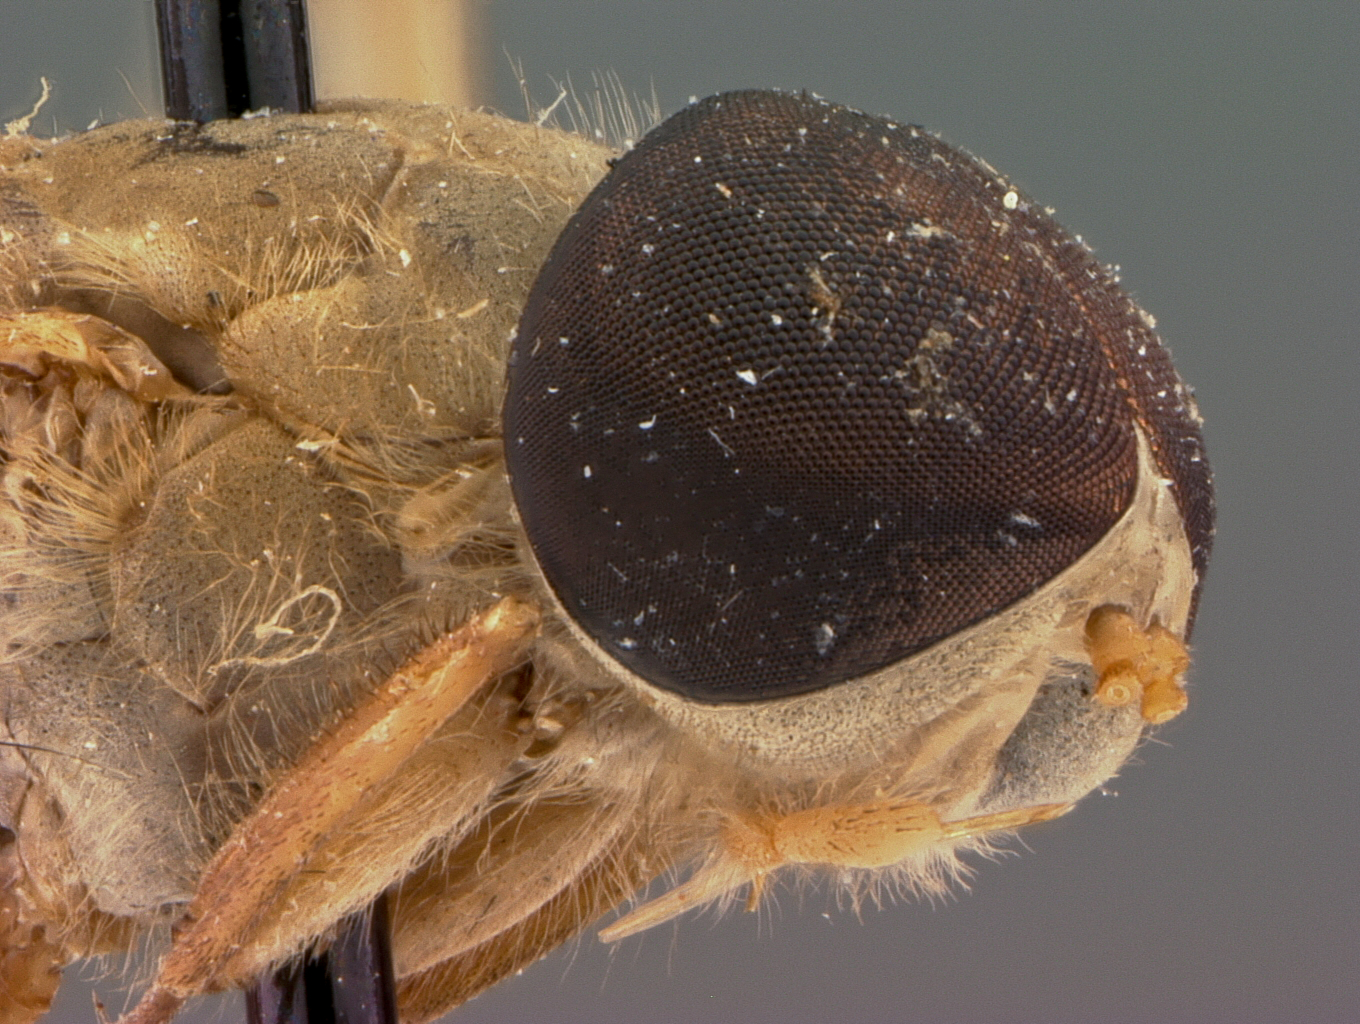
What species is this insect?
Tabanus gilvellus
